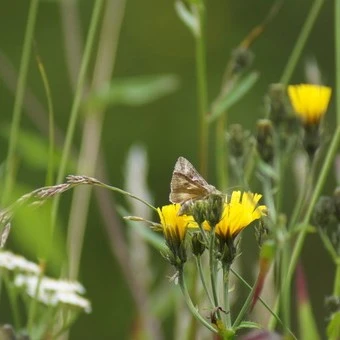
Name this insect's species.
Autographa gamma
